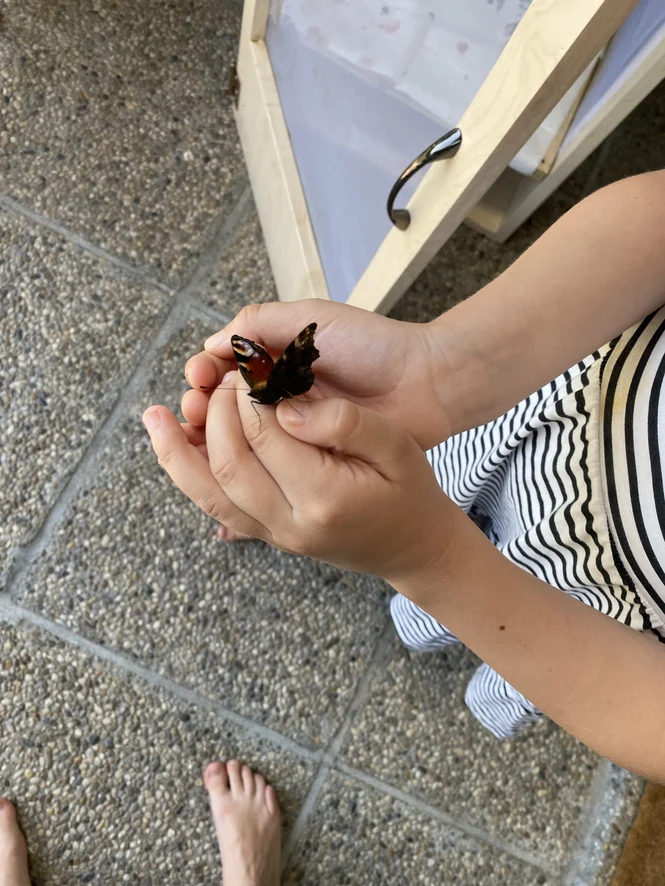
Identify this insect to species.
Aglais io
